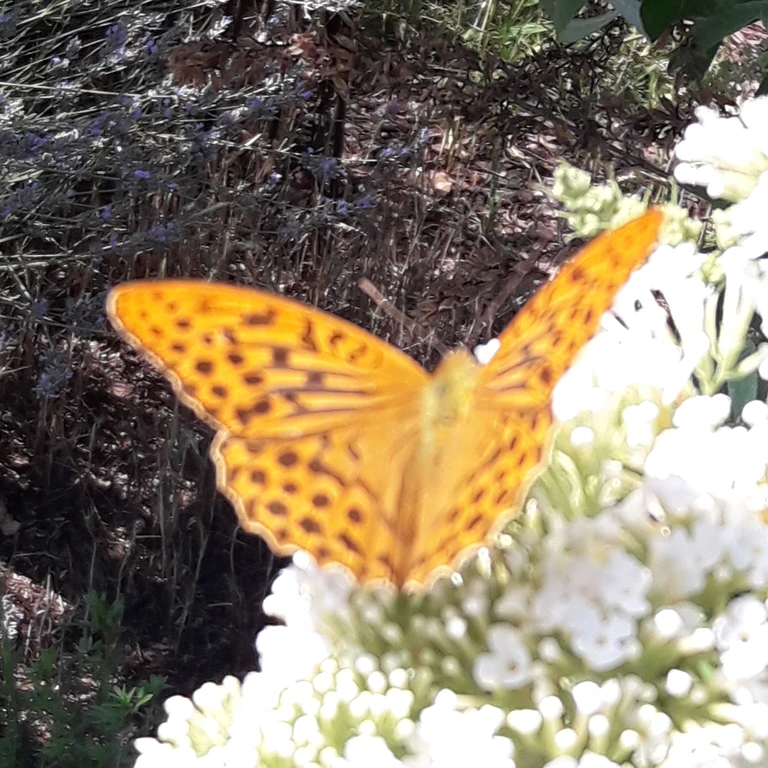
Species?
Argynnis paphia
